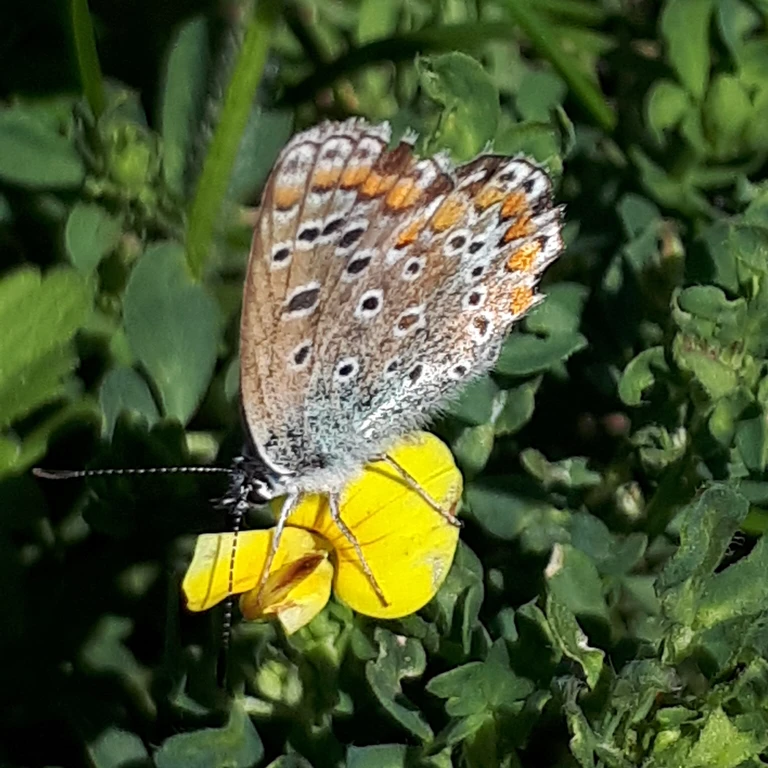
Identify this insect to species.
Polyommatus icarus
